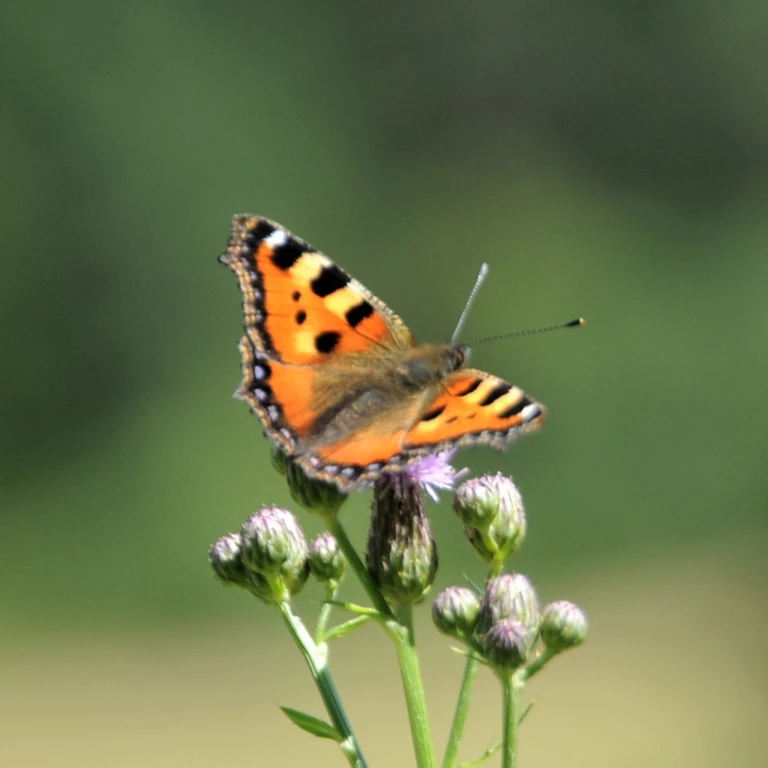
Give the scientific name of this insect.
Aglais urticae
